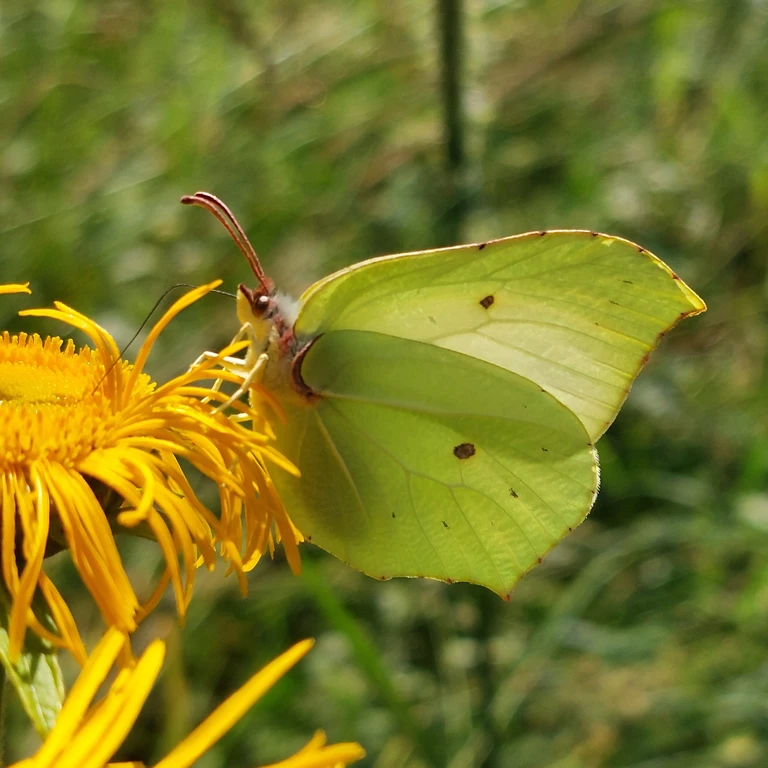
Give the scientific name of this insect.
Gonepteryx rhamni
